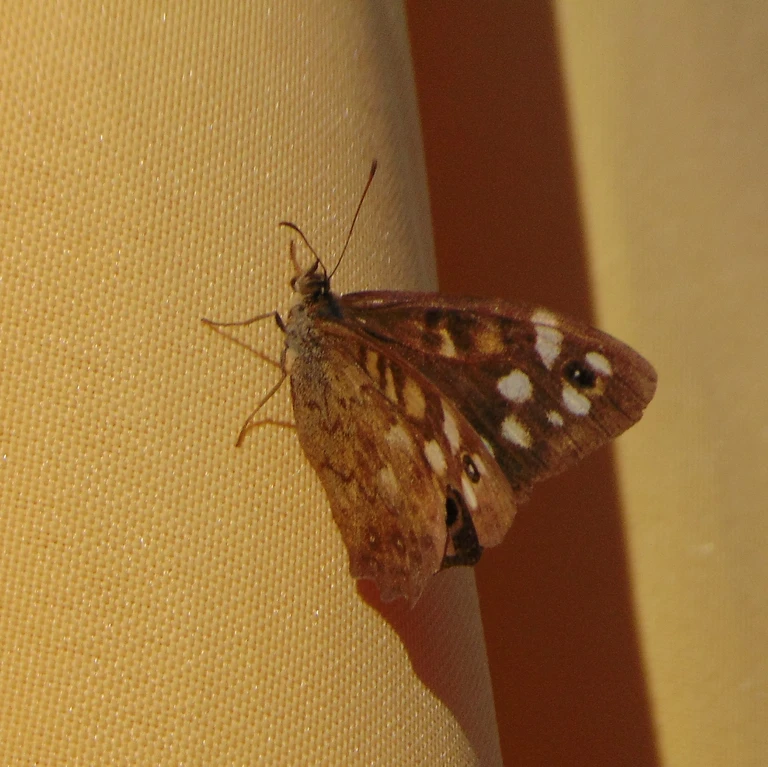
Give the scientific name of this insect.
Pararge aegeria
